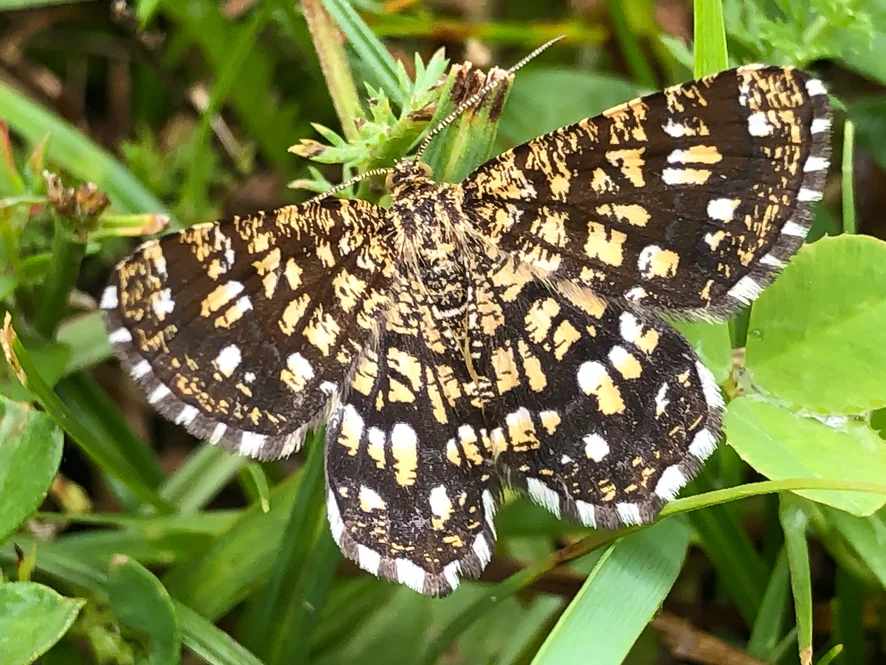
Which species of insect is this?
Chiasmia clathrata
